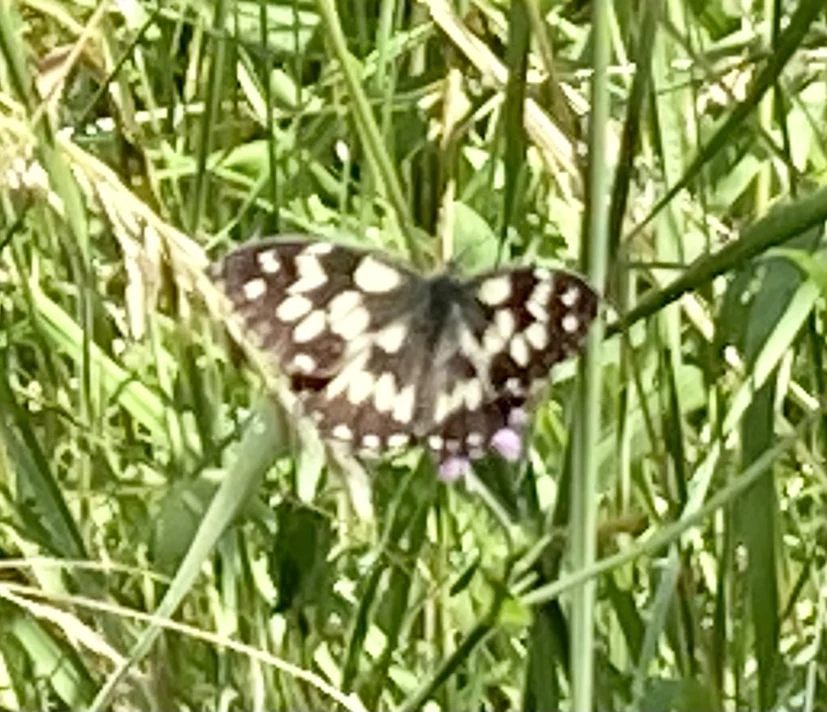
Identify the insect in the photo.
Melanargia galathea
